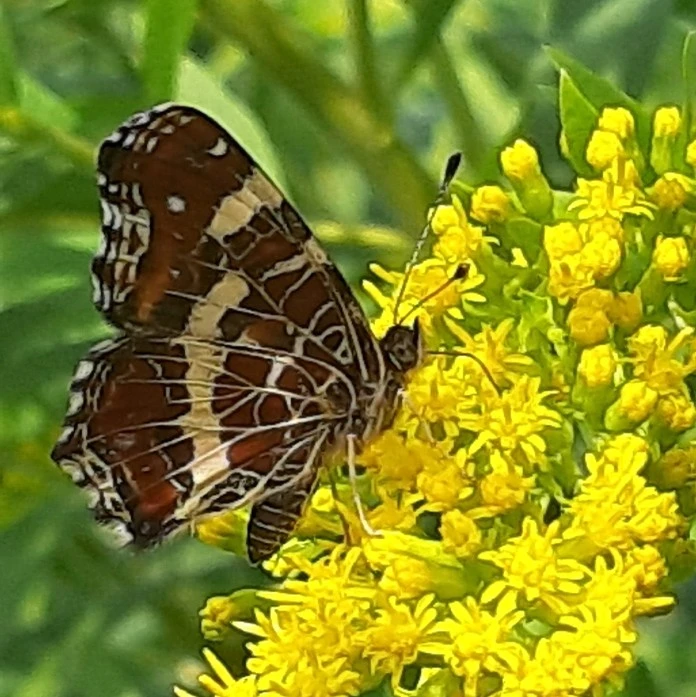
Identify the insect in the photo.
Araschnia levana
